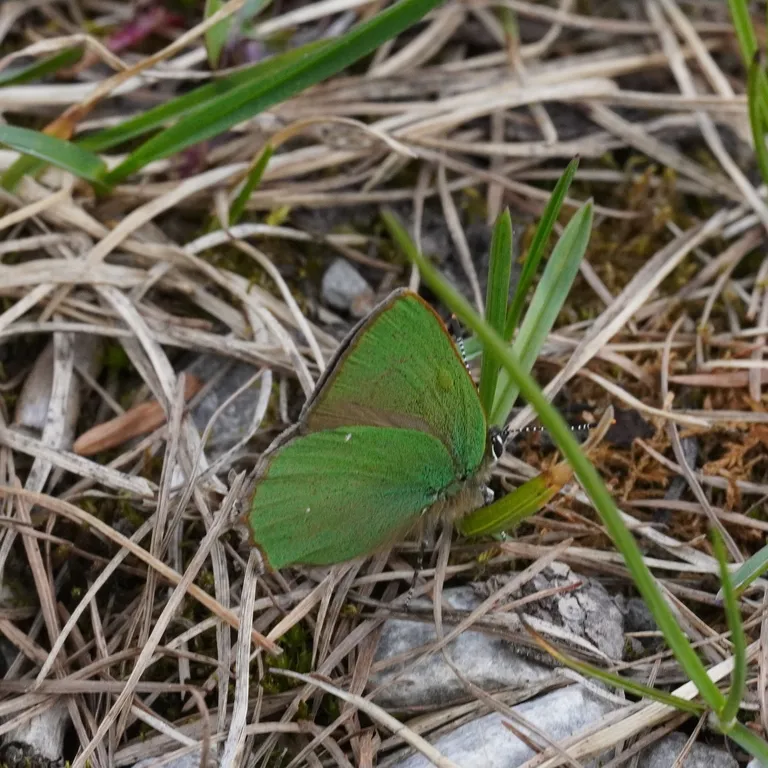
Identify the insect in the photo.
Callophrys rubi
